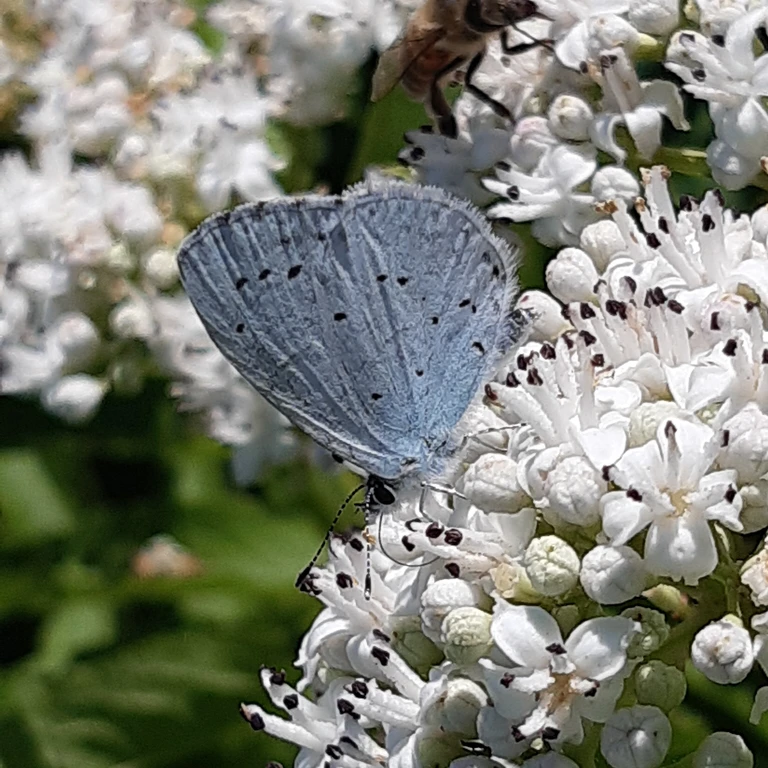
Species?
Celastrina argiolus
